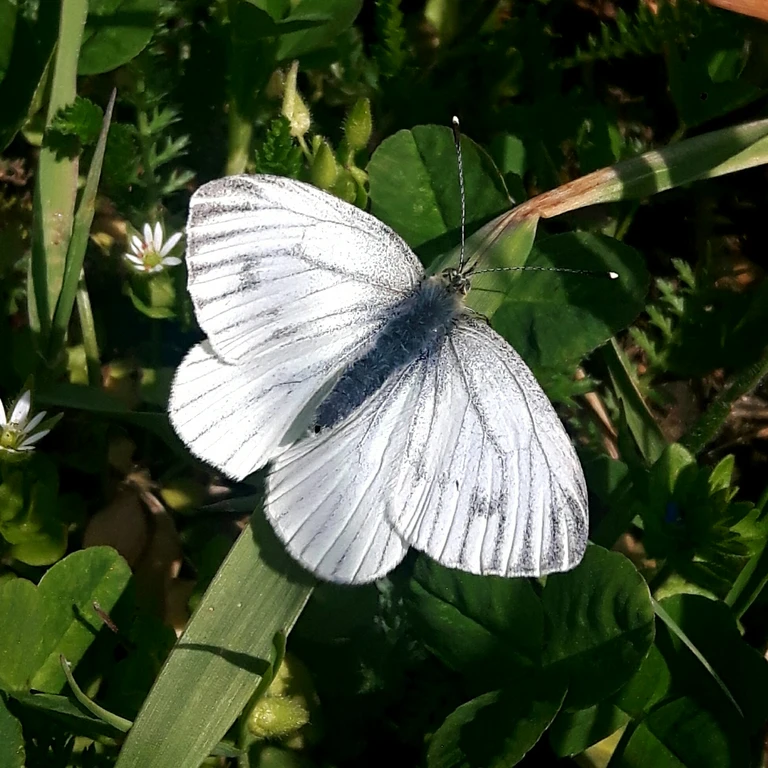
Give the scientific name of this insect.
Pieris napi
